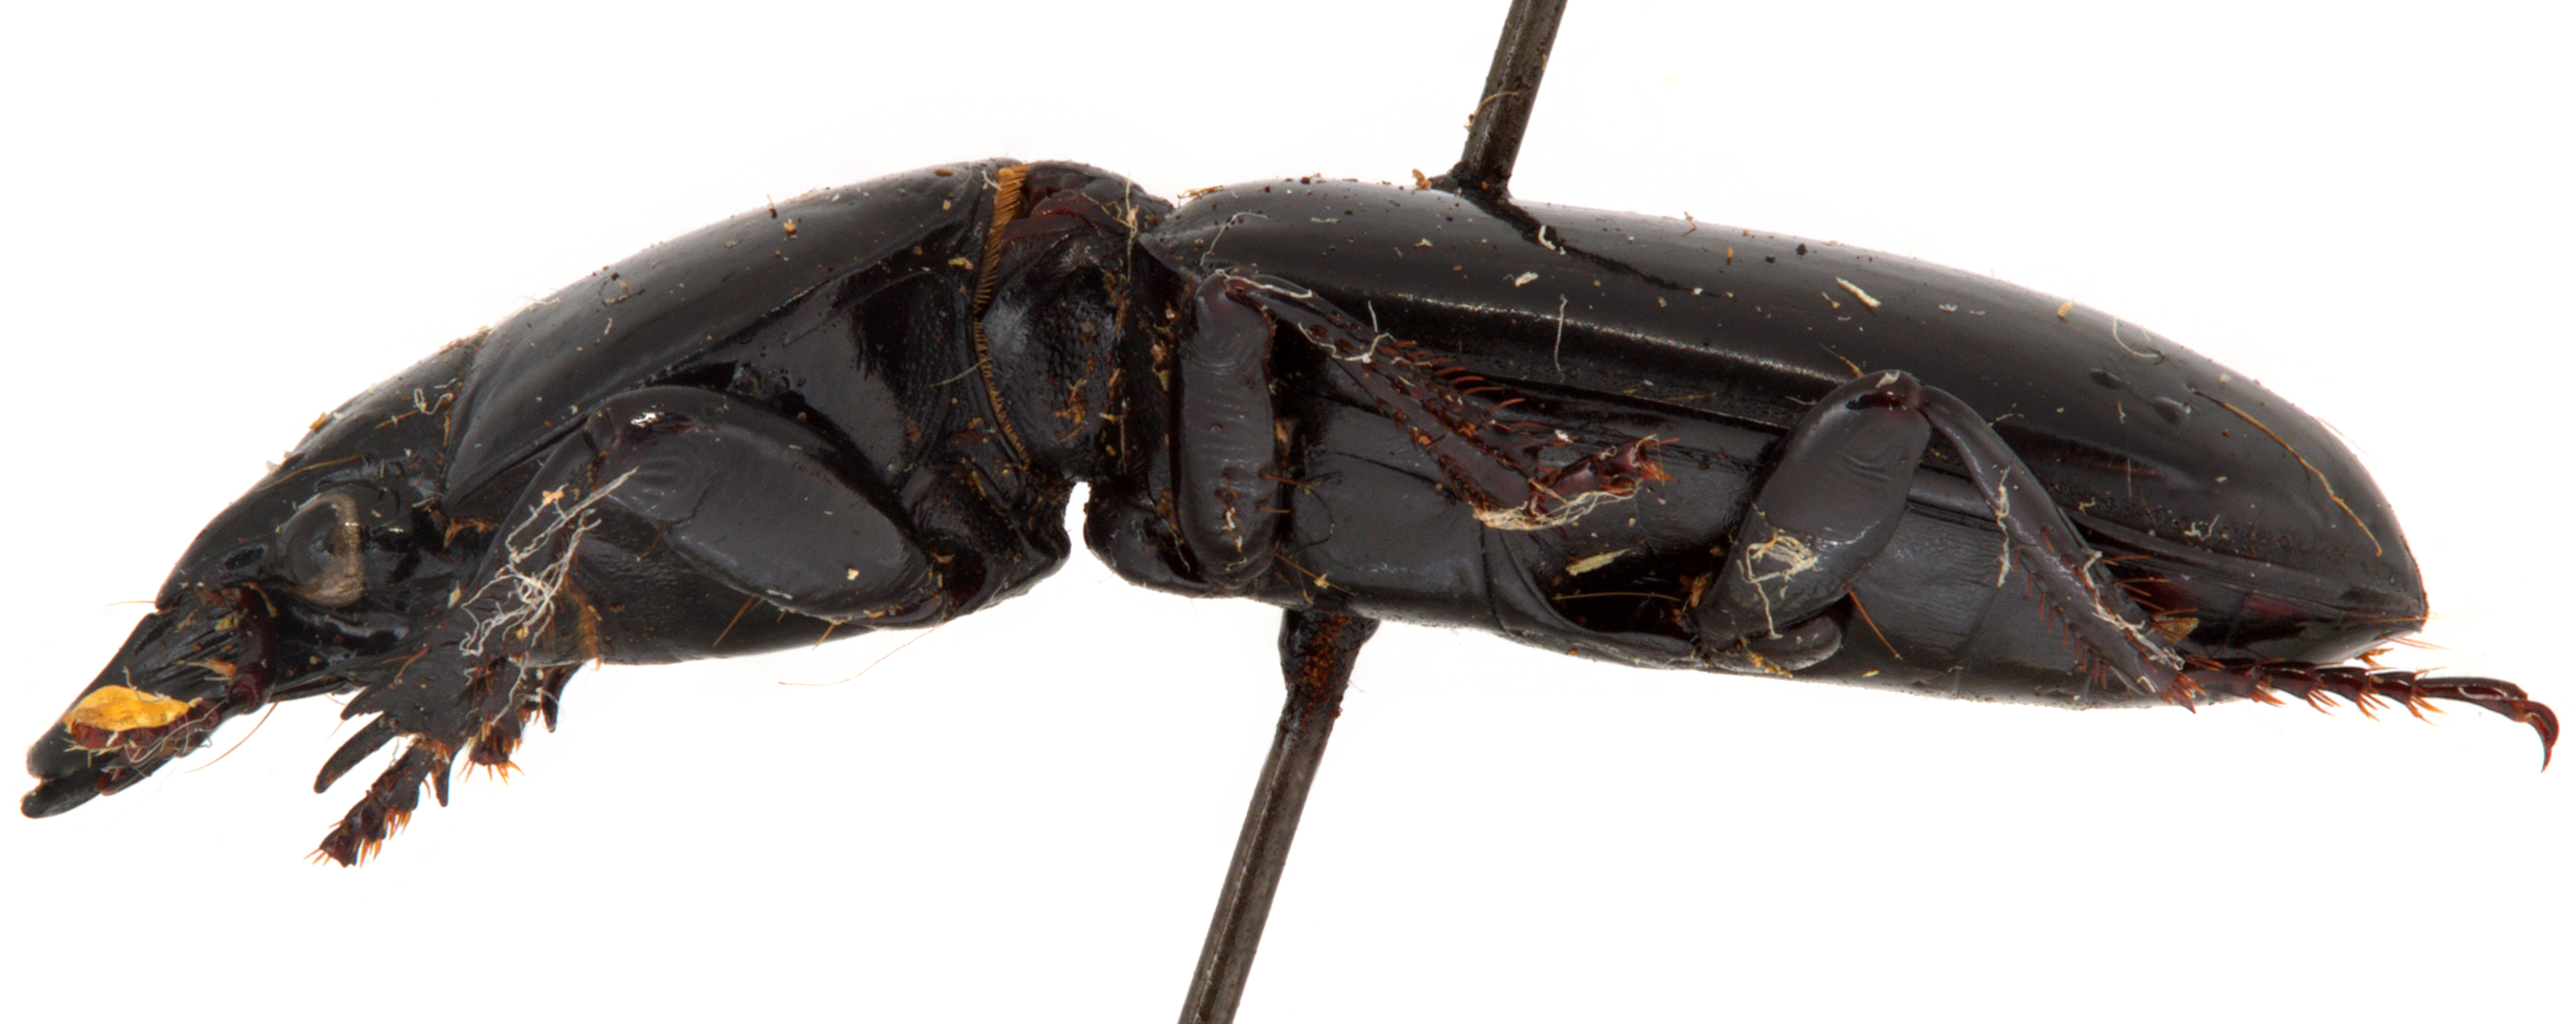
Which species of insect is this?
Geoscaptus laevissimus
